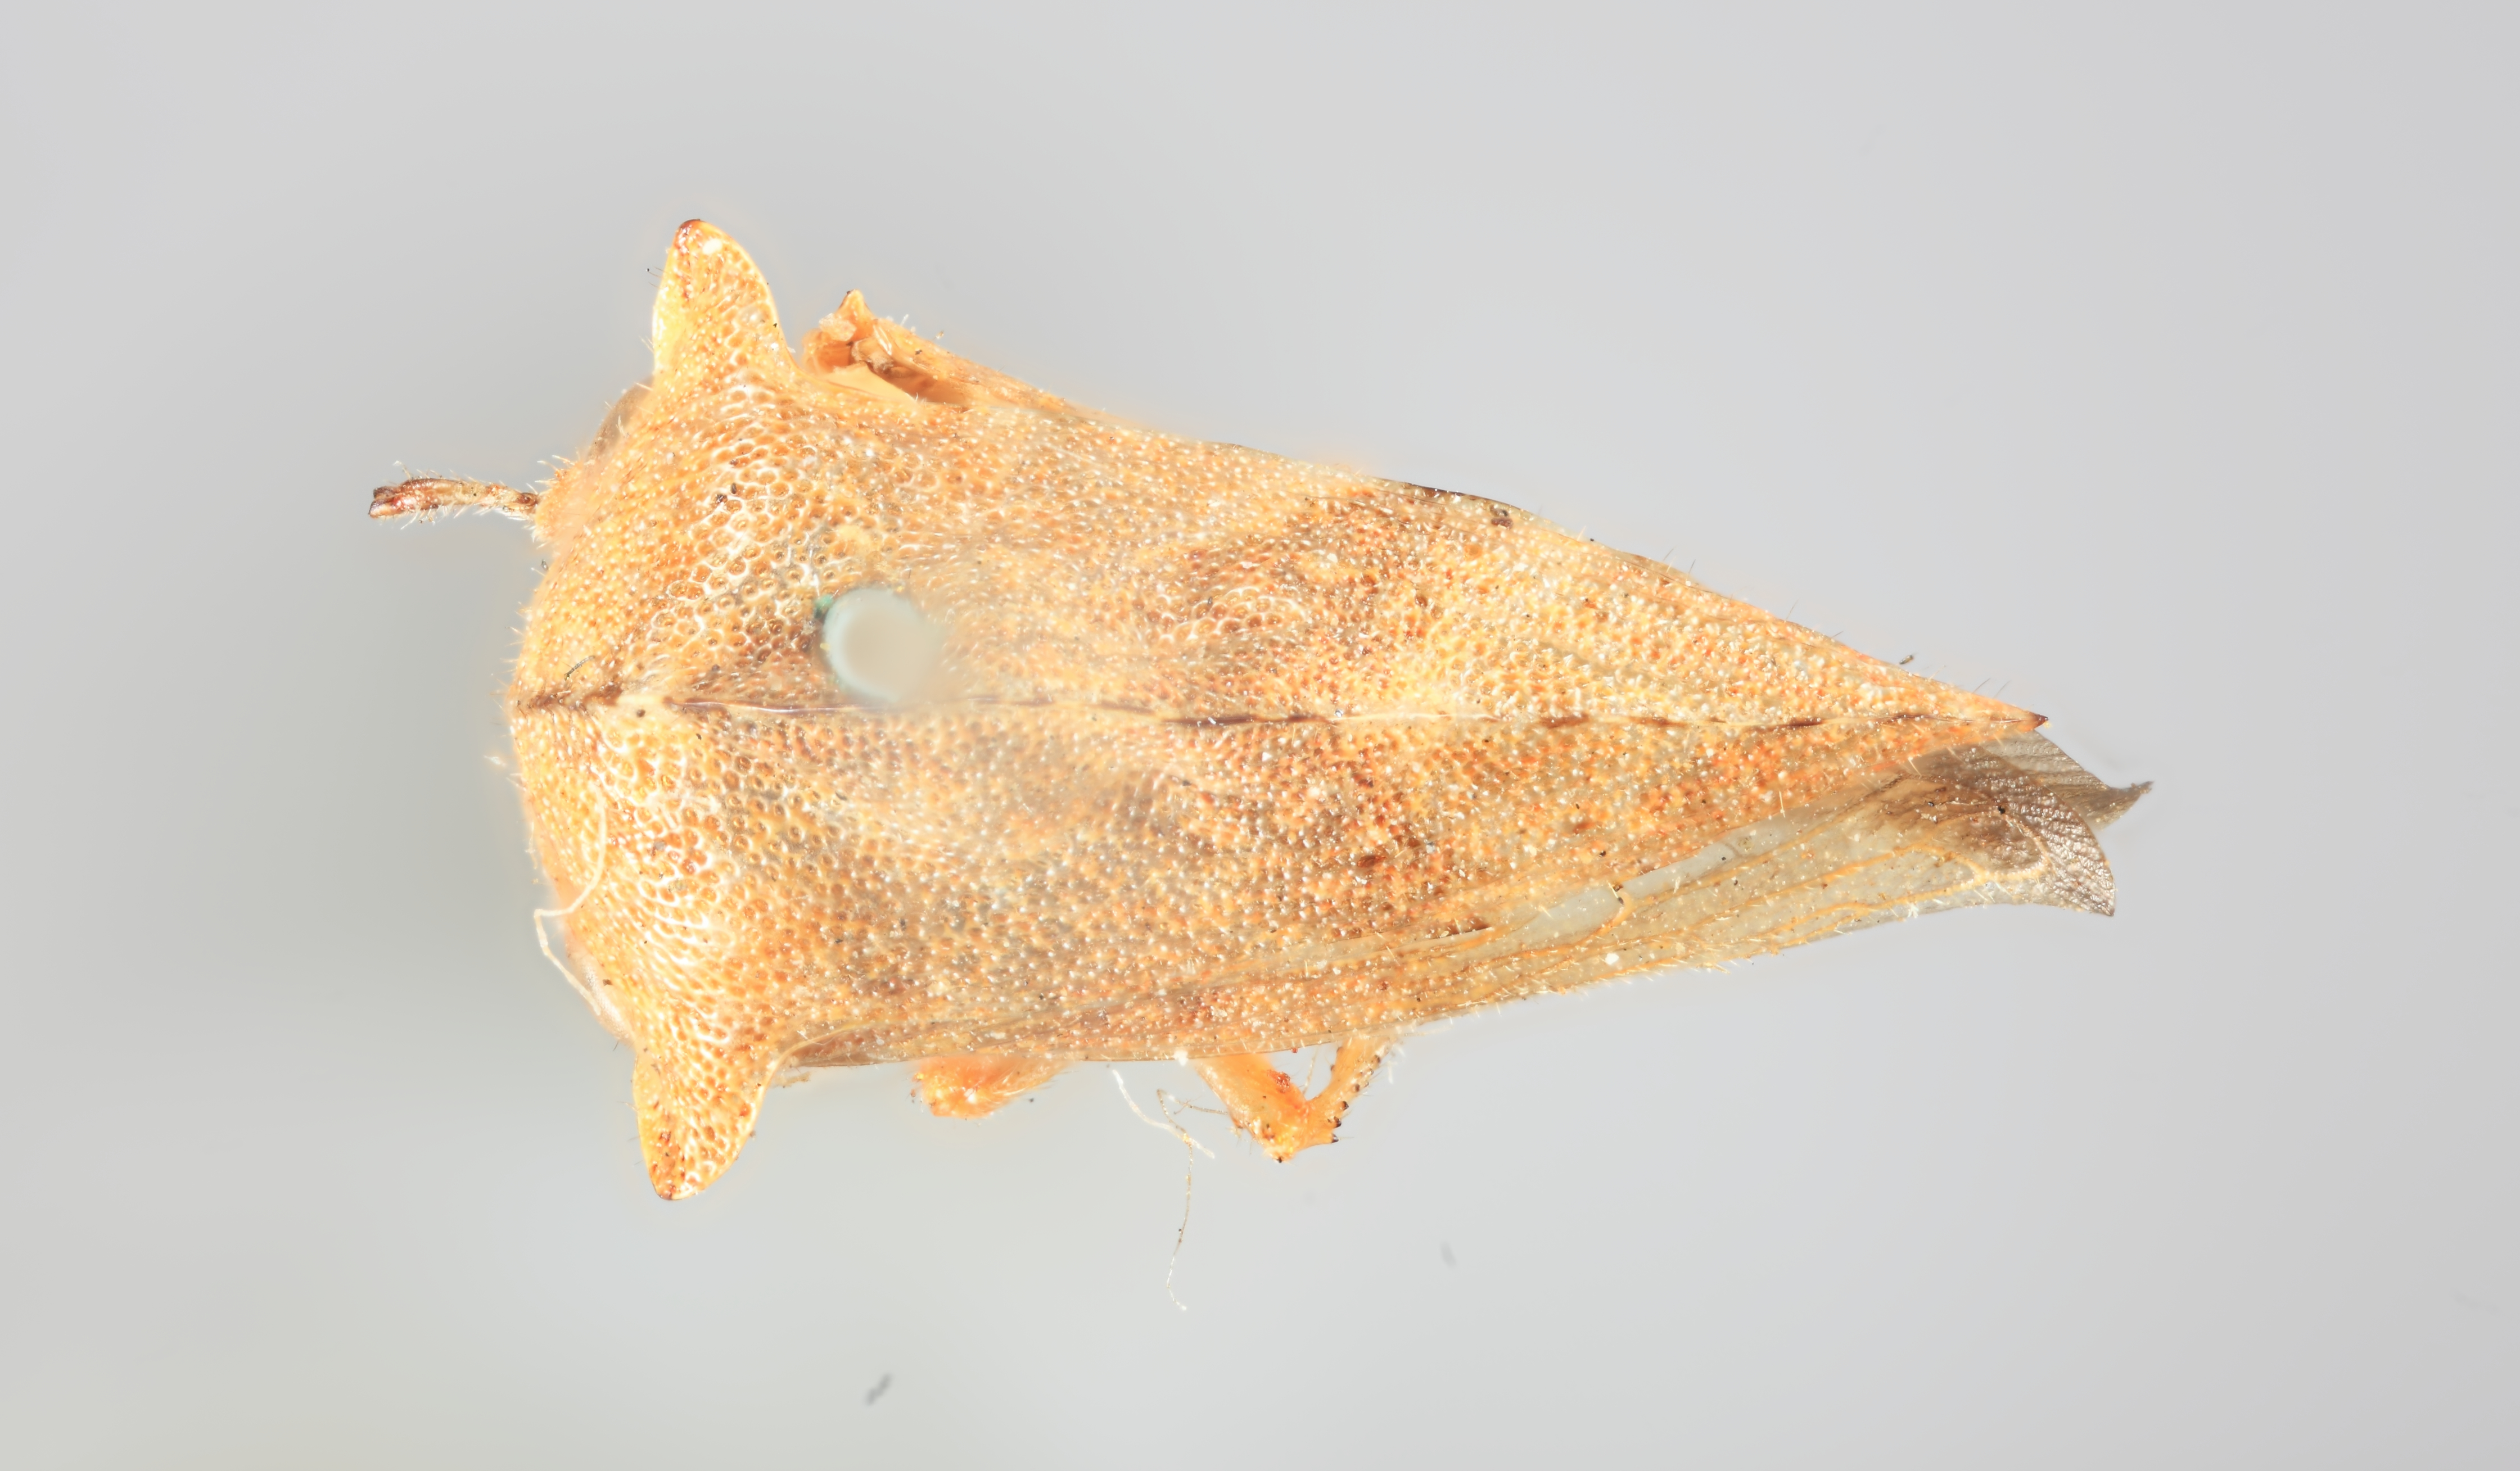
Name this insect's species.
Telamona rileyi
